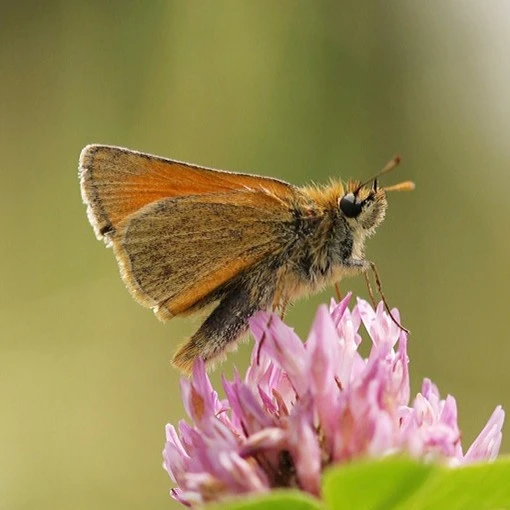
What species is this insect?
Thymelicus sylvestris
